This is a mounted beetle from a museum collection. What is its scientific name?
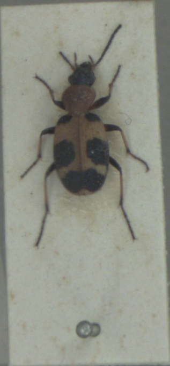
Callistus lunatus
